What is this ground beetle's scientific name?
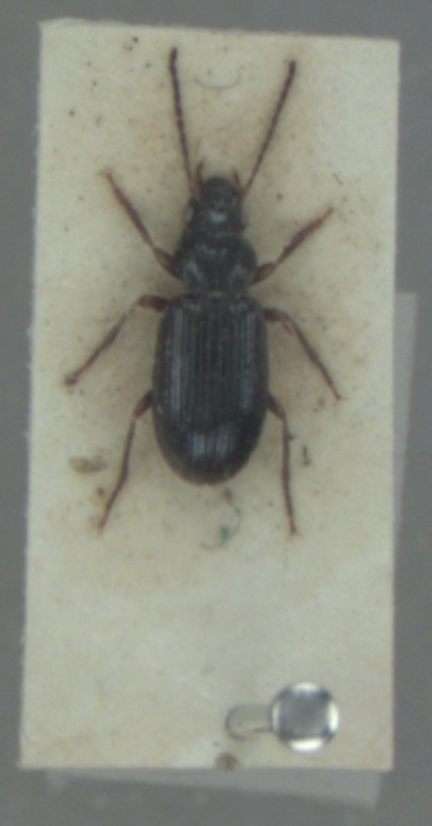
Dicheirotrichus gustavii
